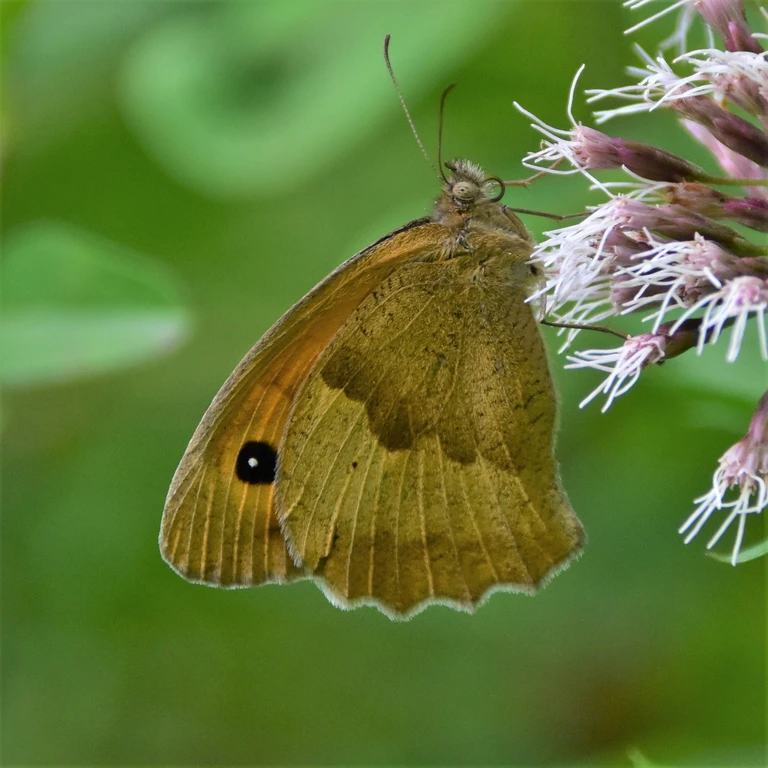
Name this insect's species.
Maniola jurtina
